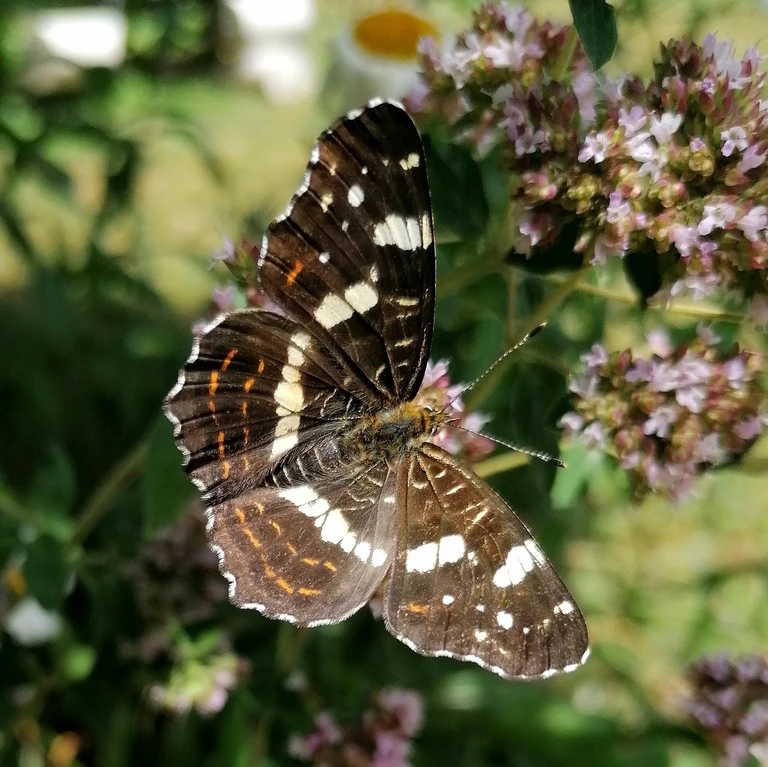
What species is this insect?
Araschnia levana
